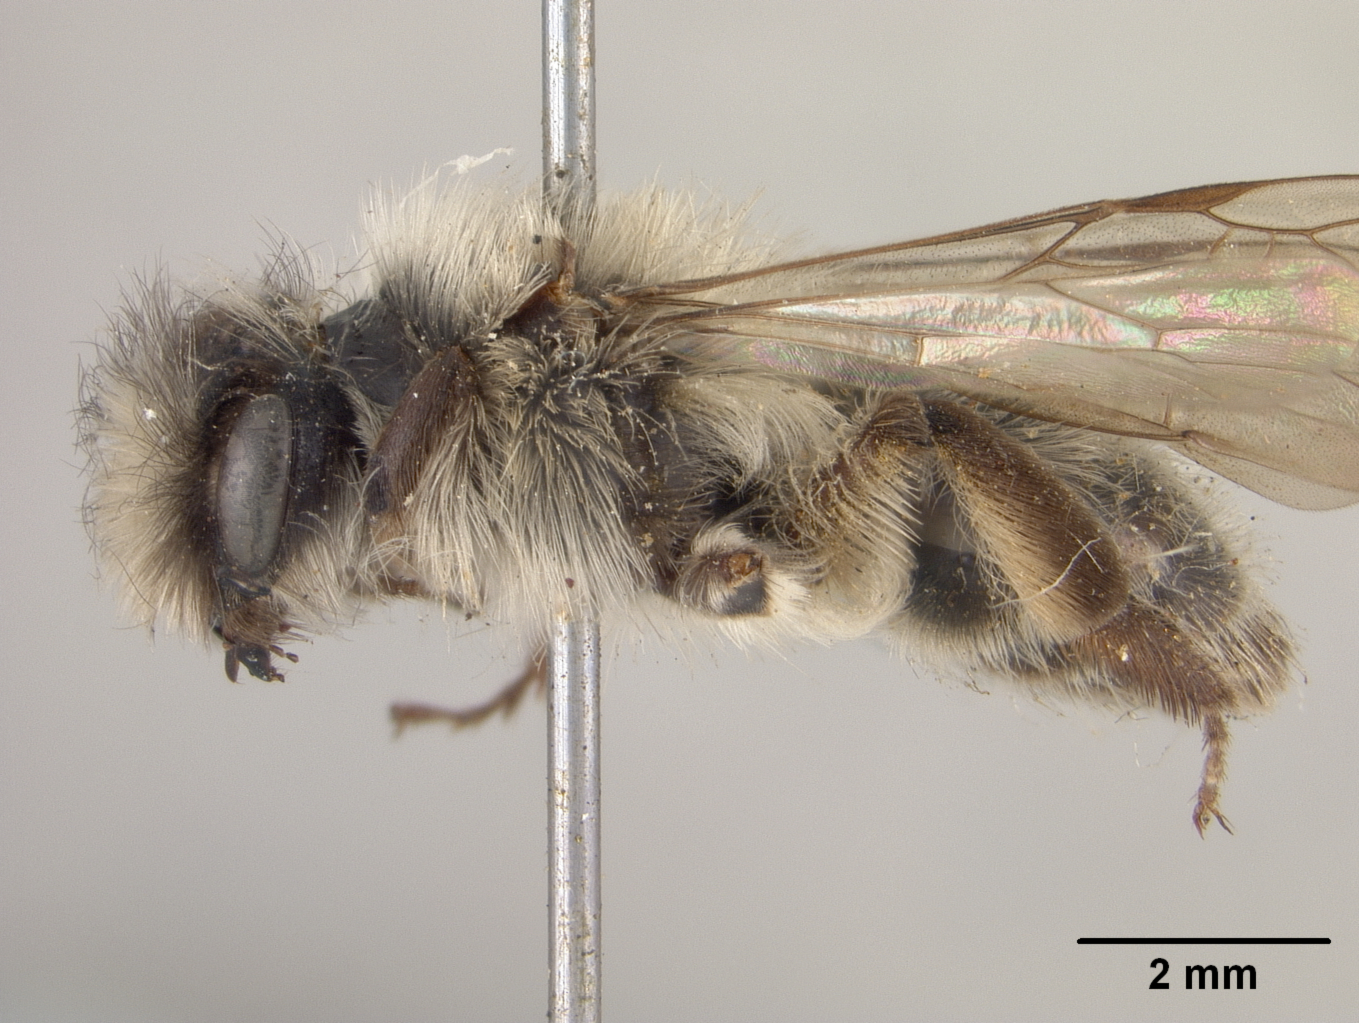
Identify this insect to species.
Cilissa albihirta
